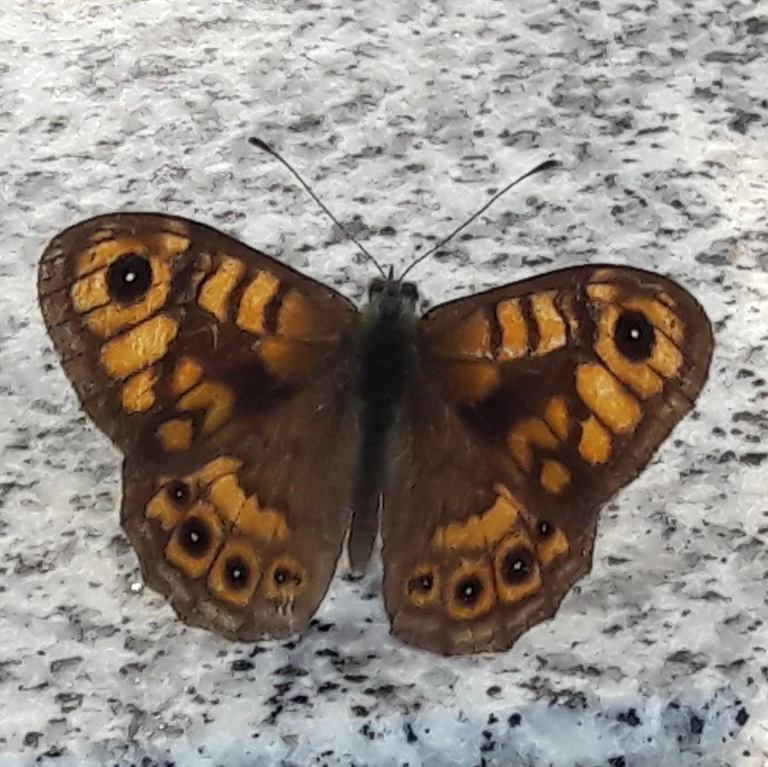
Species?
Lasiommata megera (also Pararge megera)
